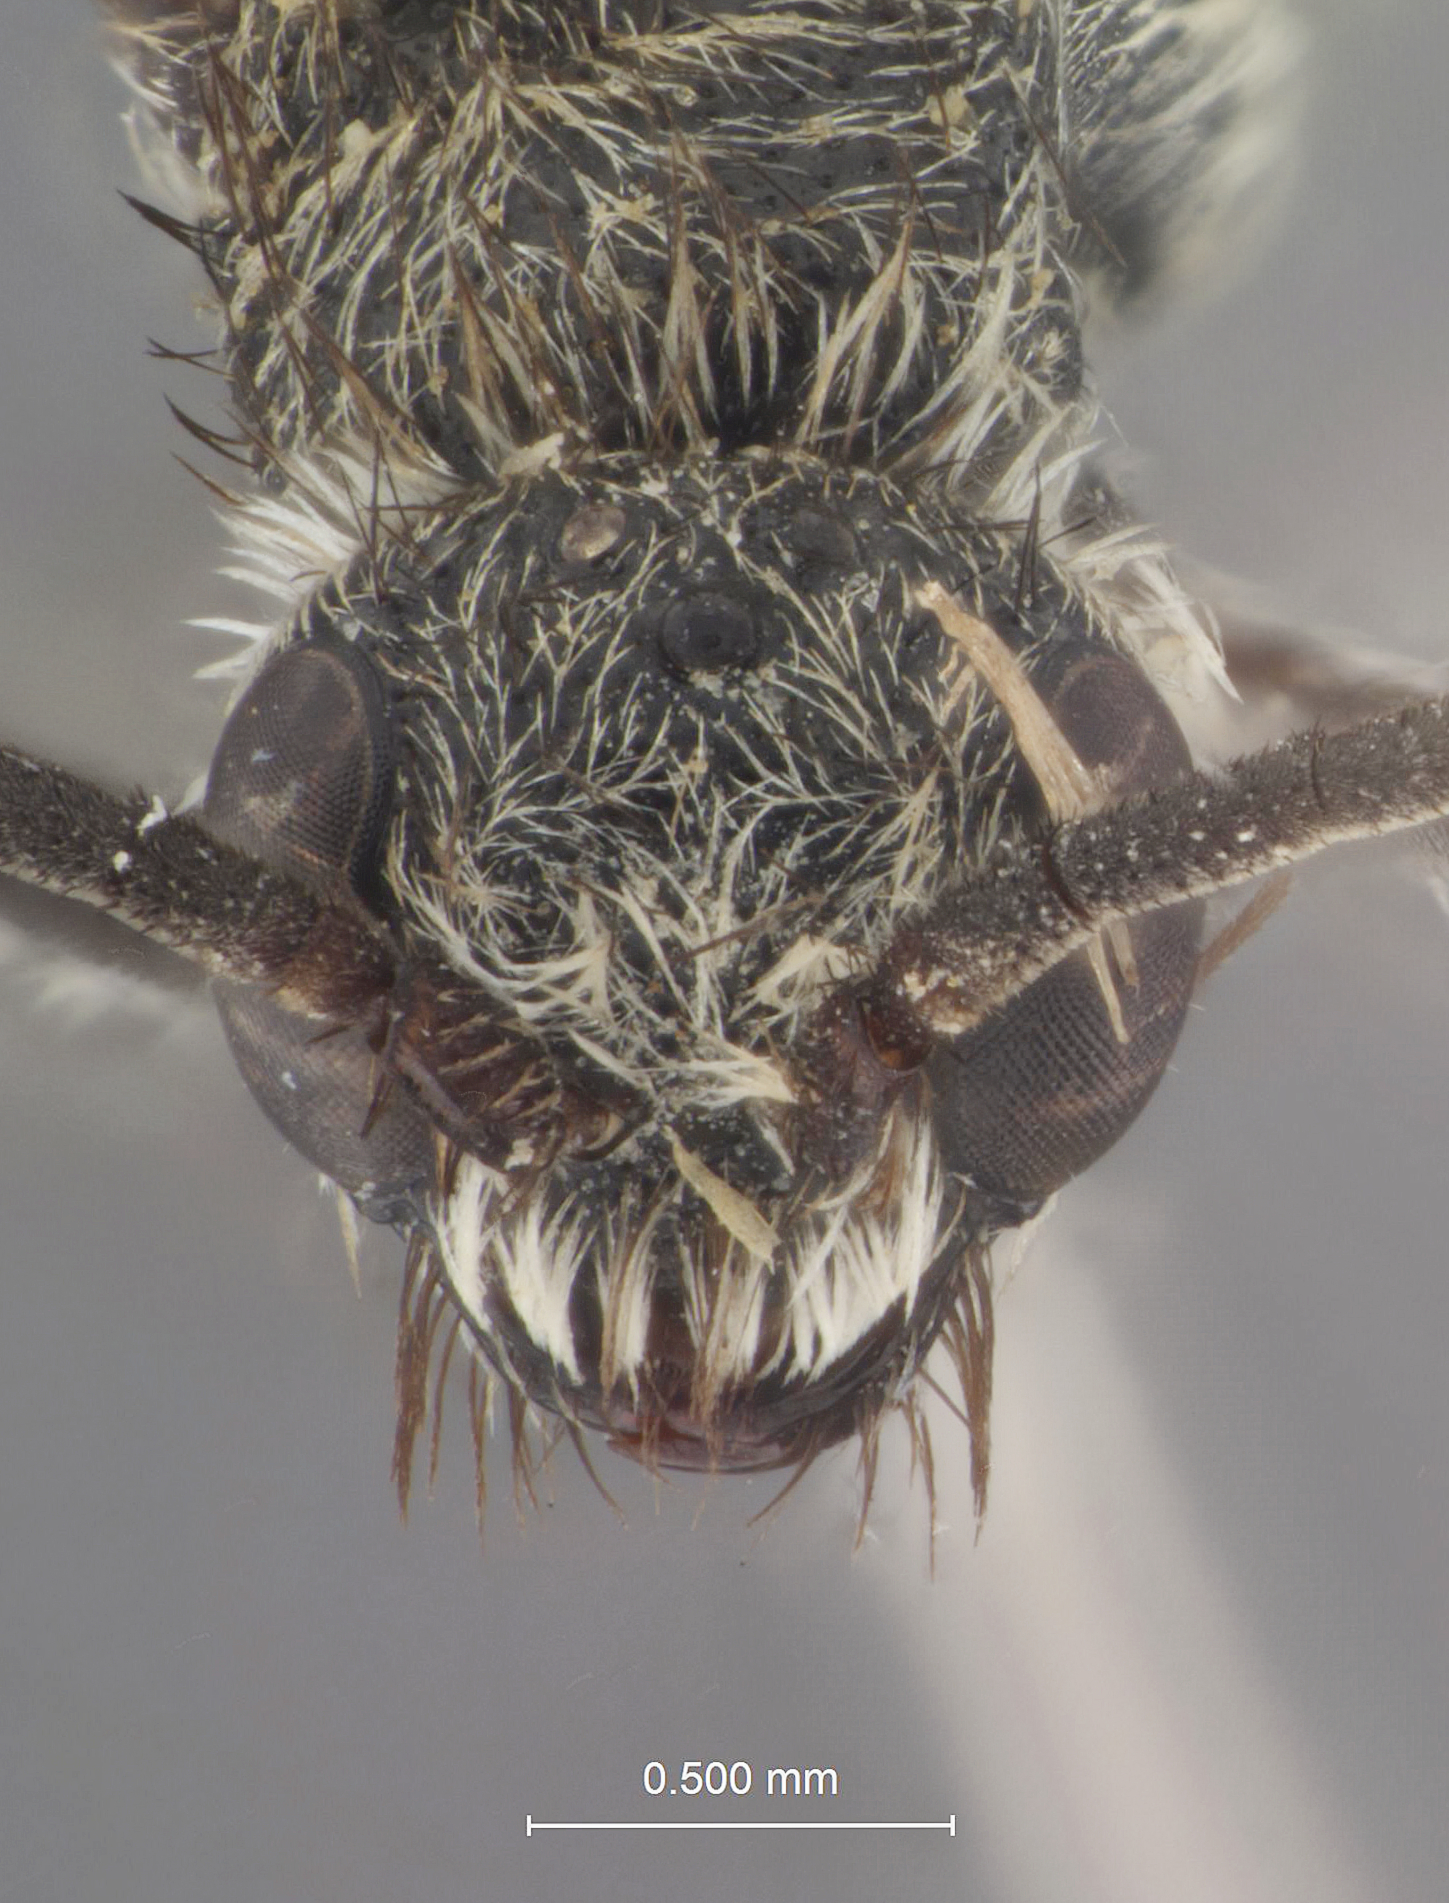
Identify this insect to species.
Typhoctes evansi
